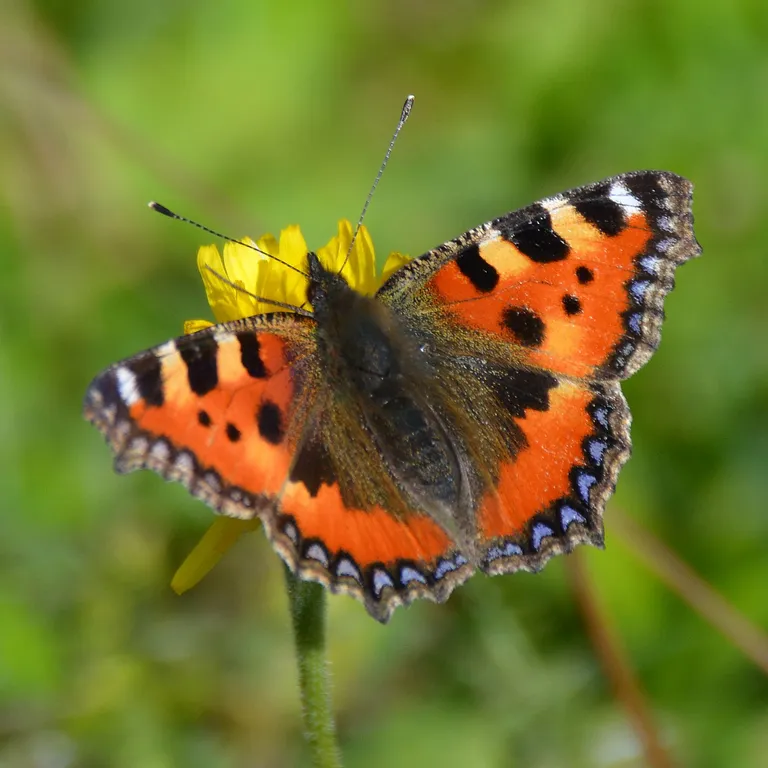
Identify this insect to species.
Aglais urticae
